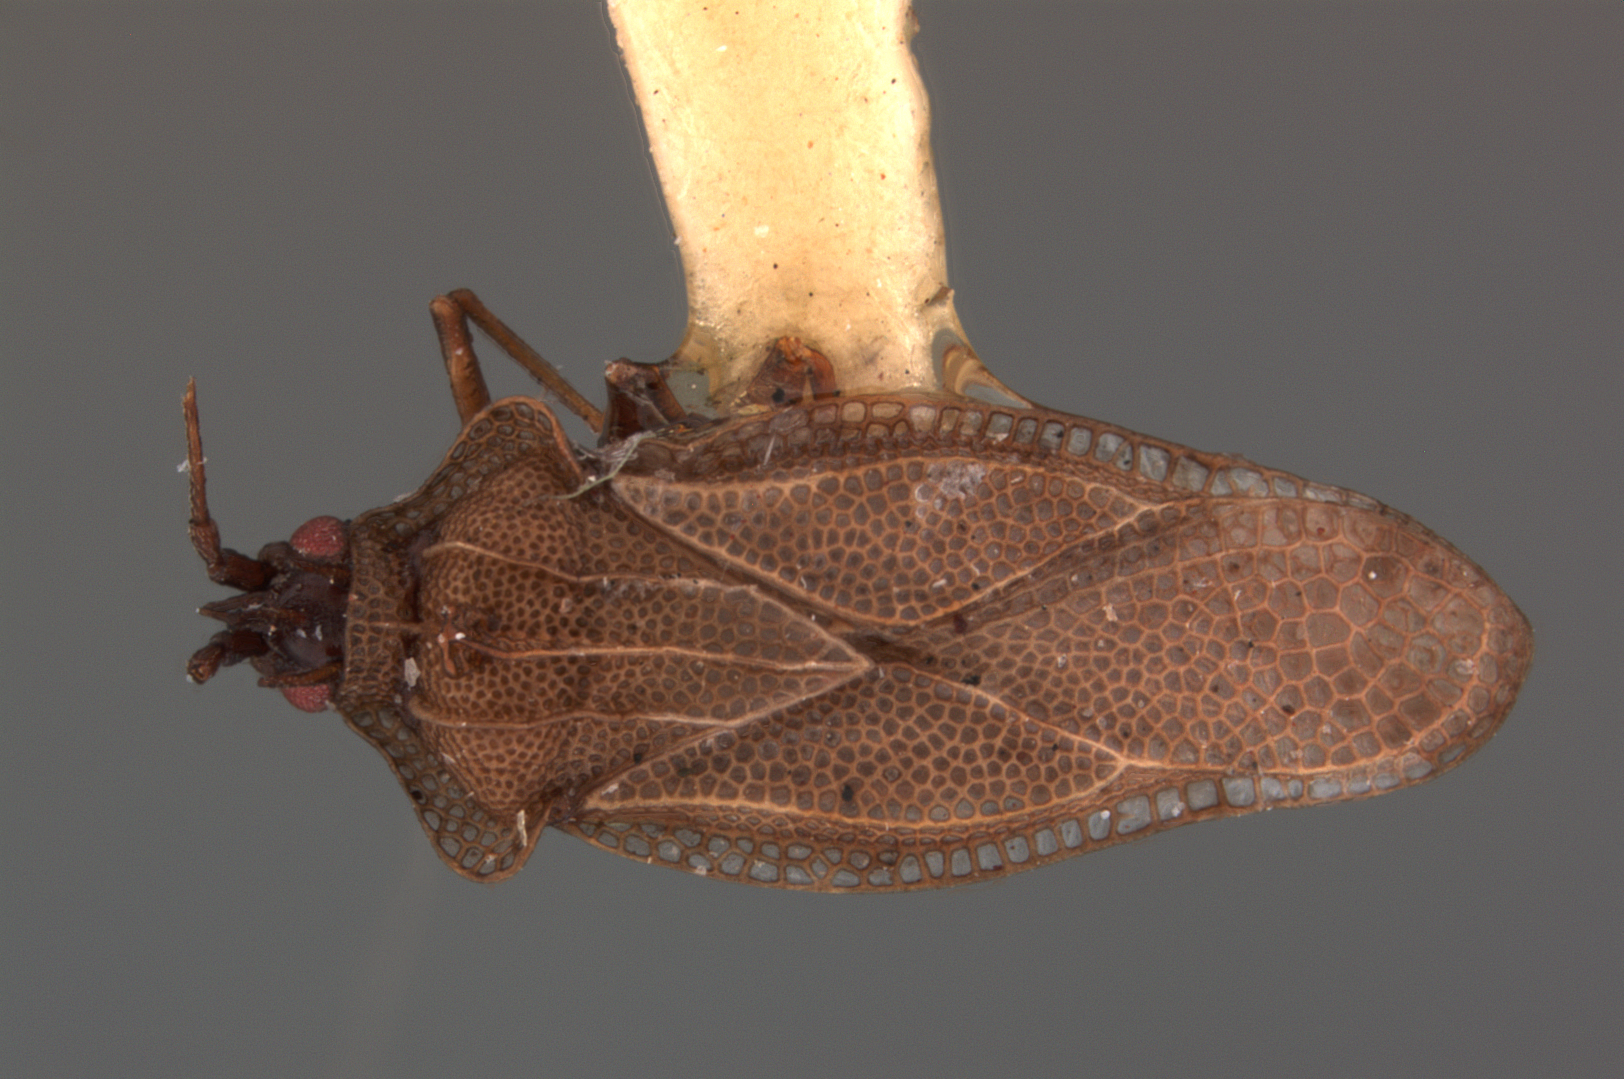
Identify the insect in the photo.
Tingis impensa
